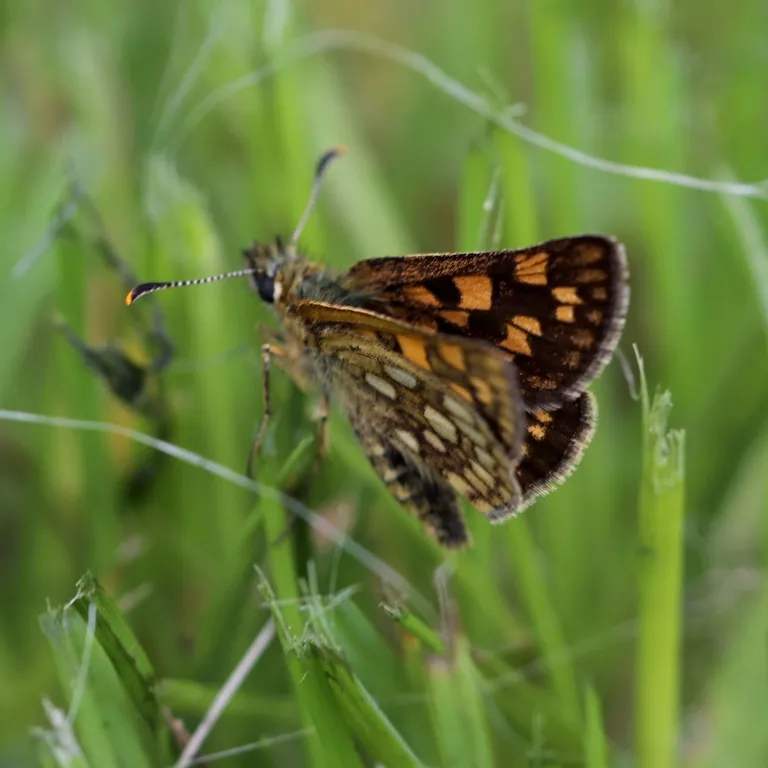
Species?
Carterocephalus palaemon
